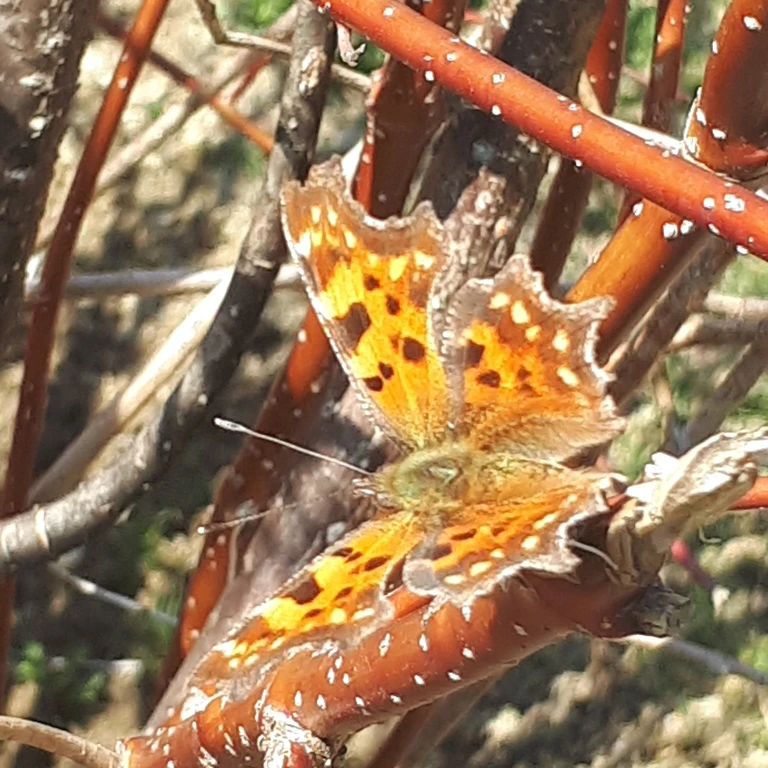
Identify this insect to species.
Polygonia c-album
